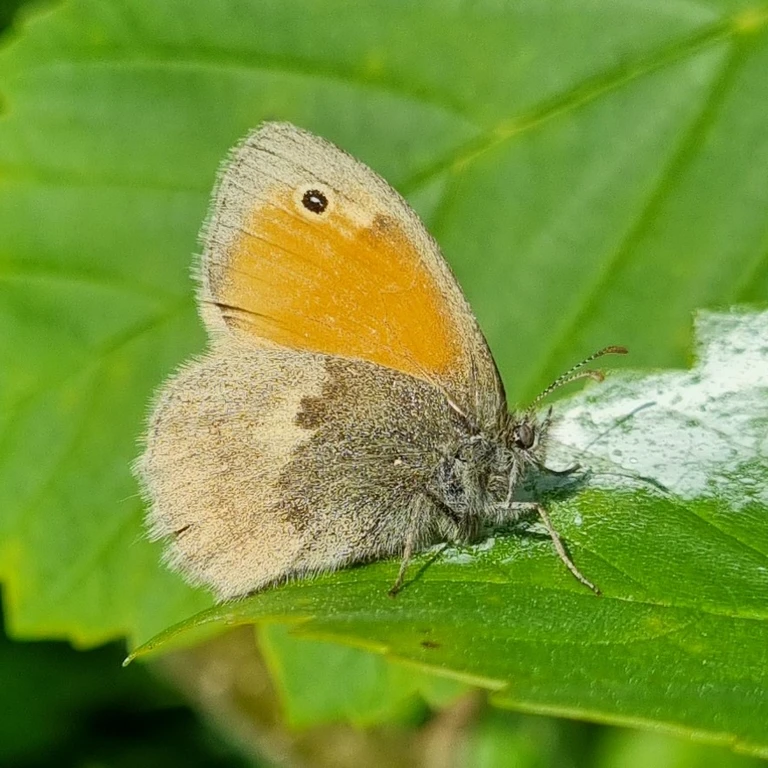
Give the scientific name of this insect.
Coenonympha pamphilus
